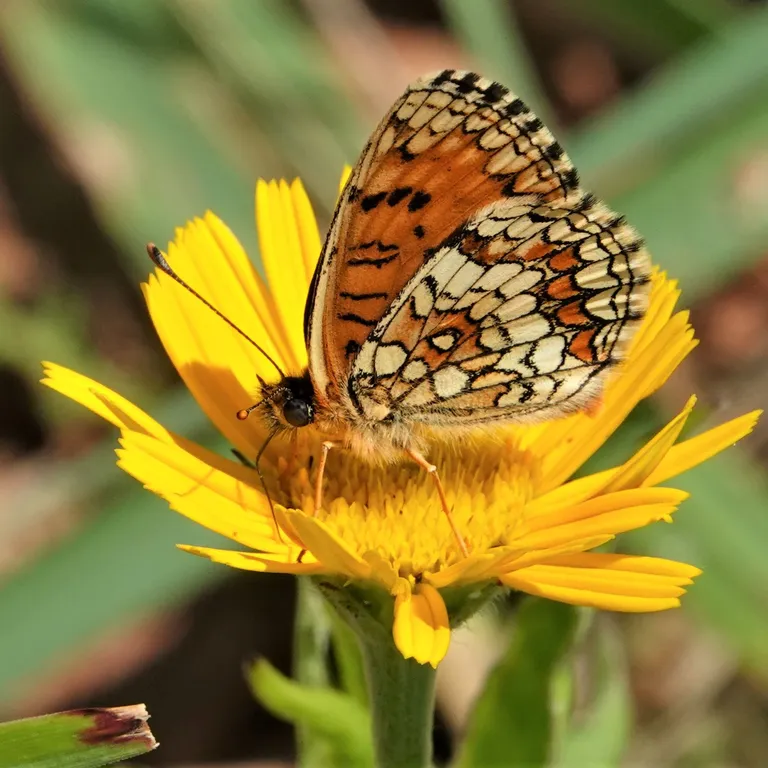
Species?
Melitaea athalia
